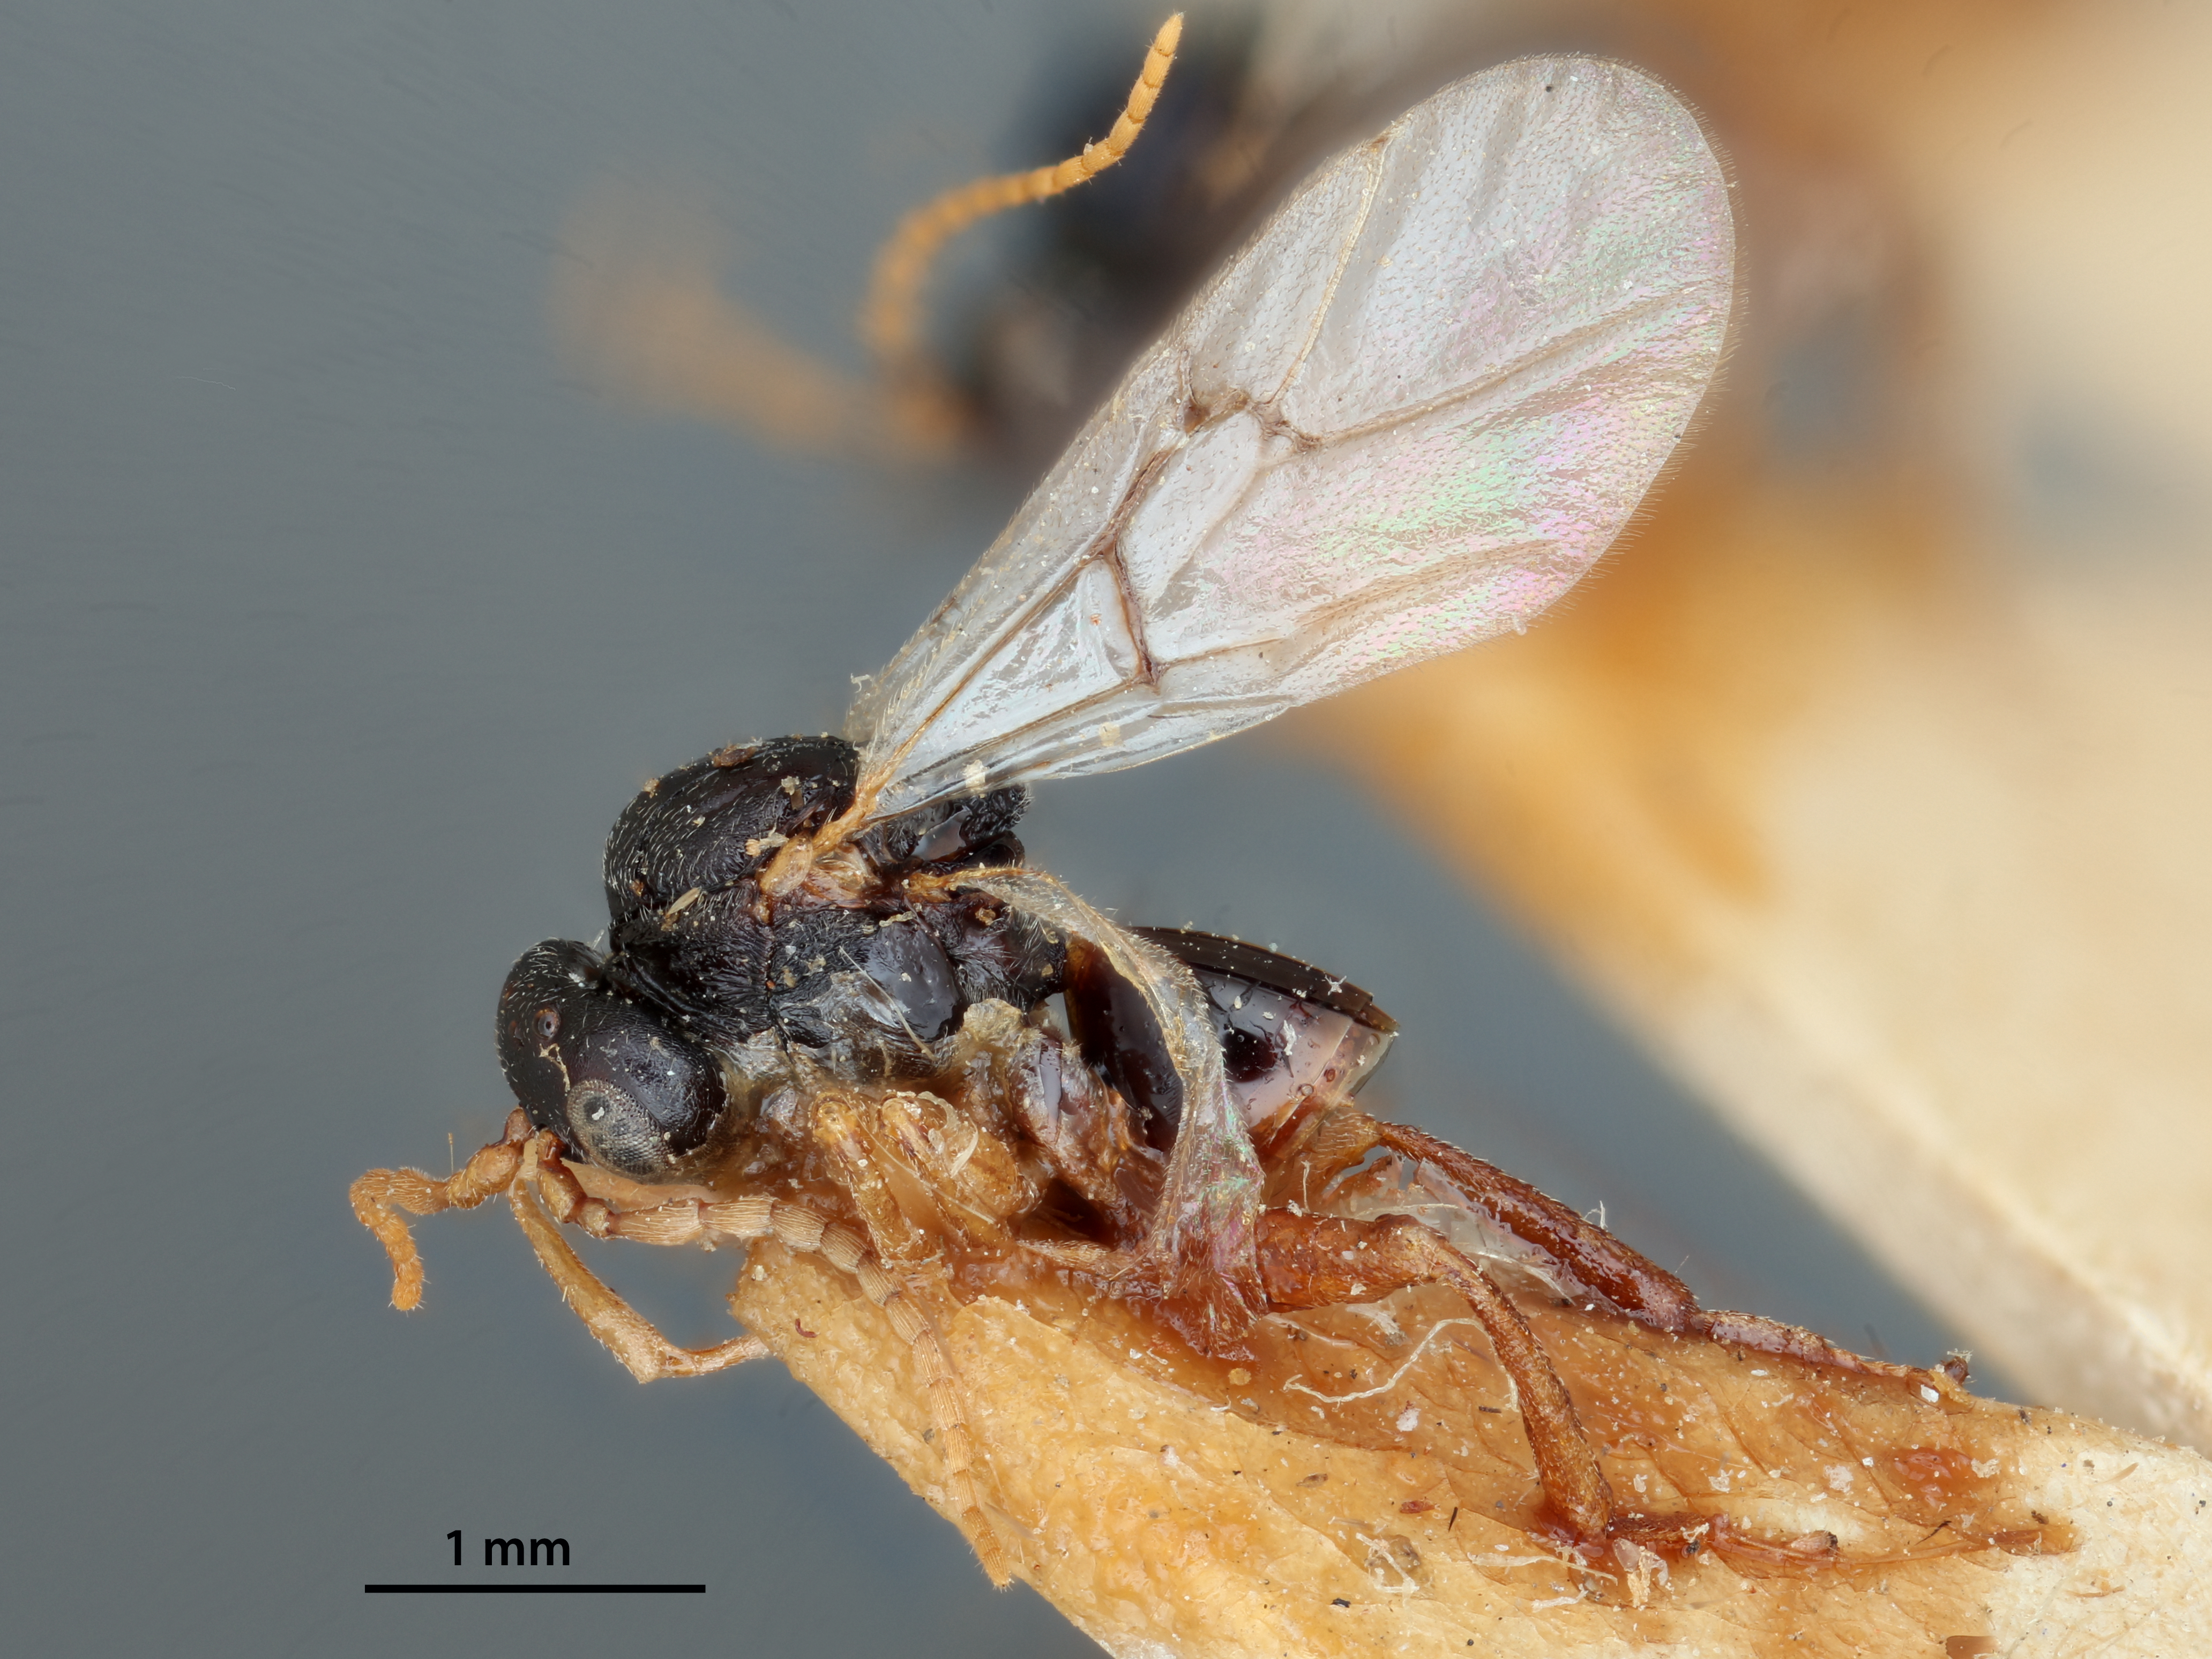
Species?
Andricus murtfeldtae
